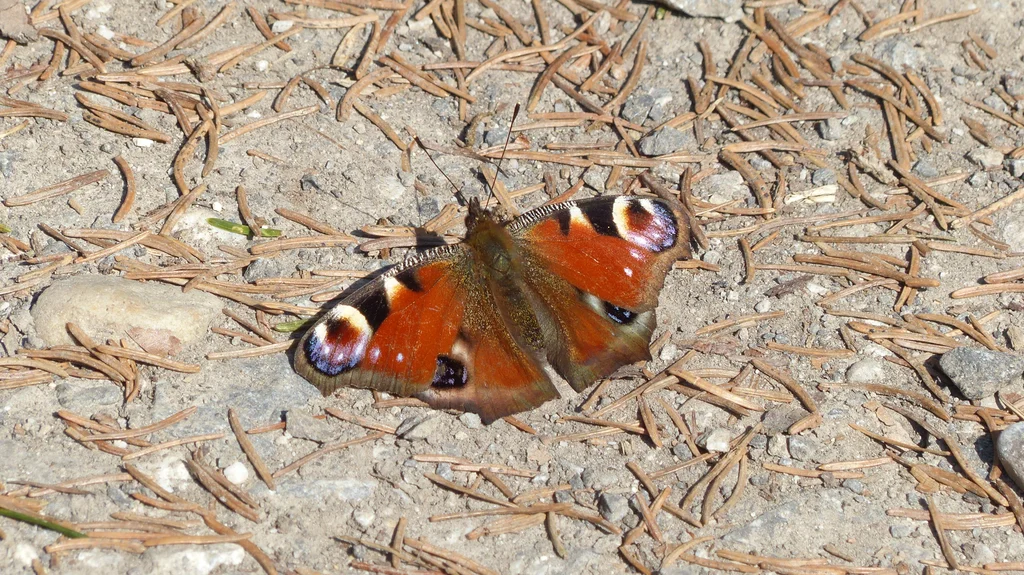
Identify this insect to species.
Aglais io
